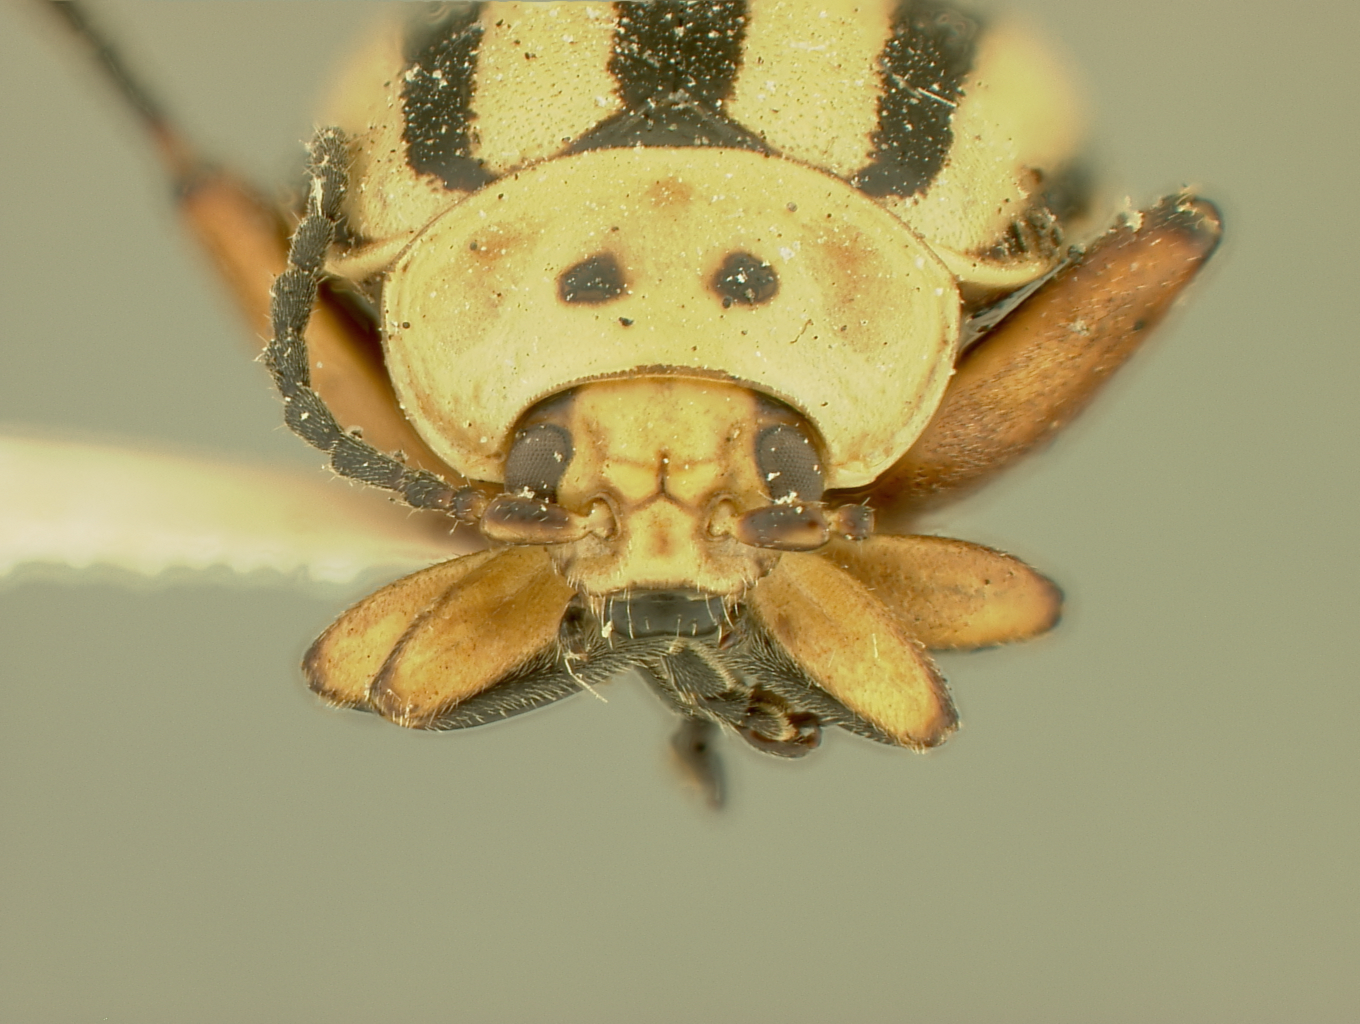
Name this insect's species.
Disonycha laticollis
